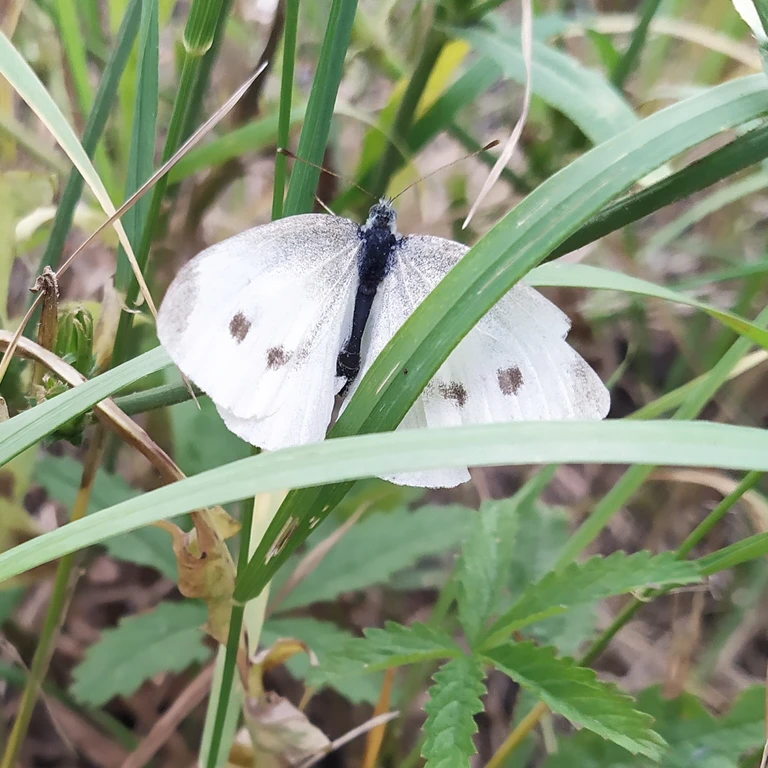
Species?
Pieris rapae
